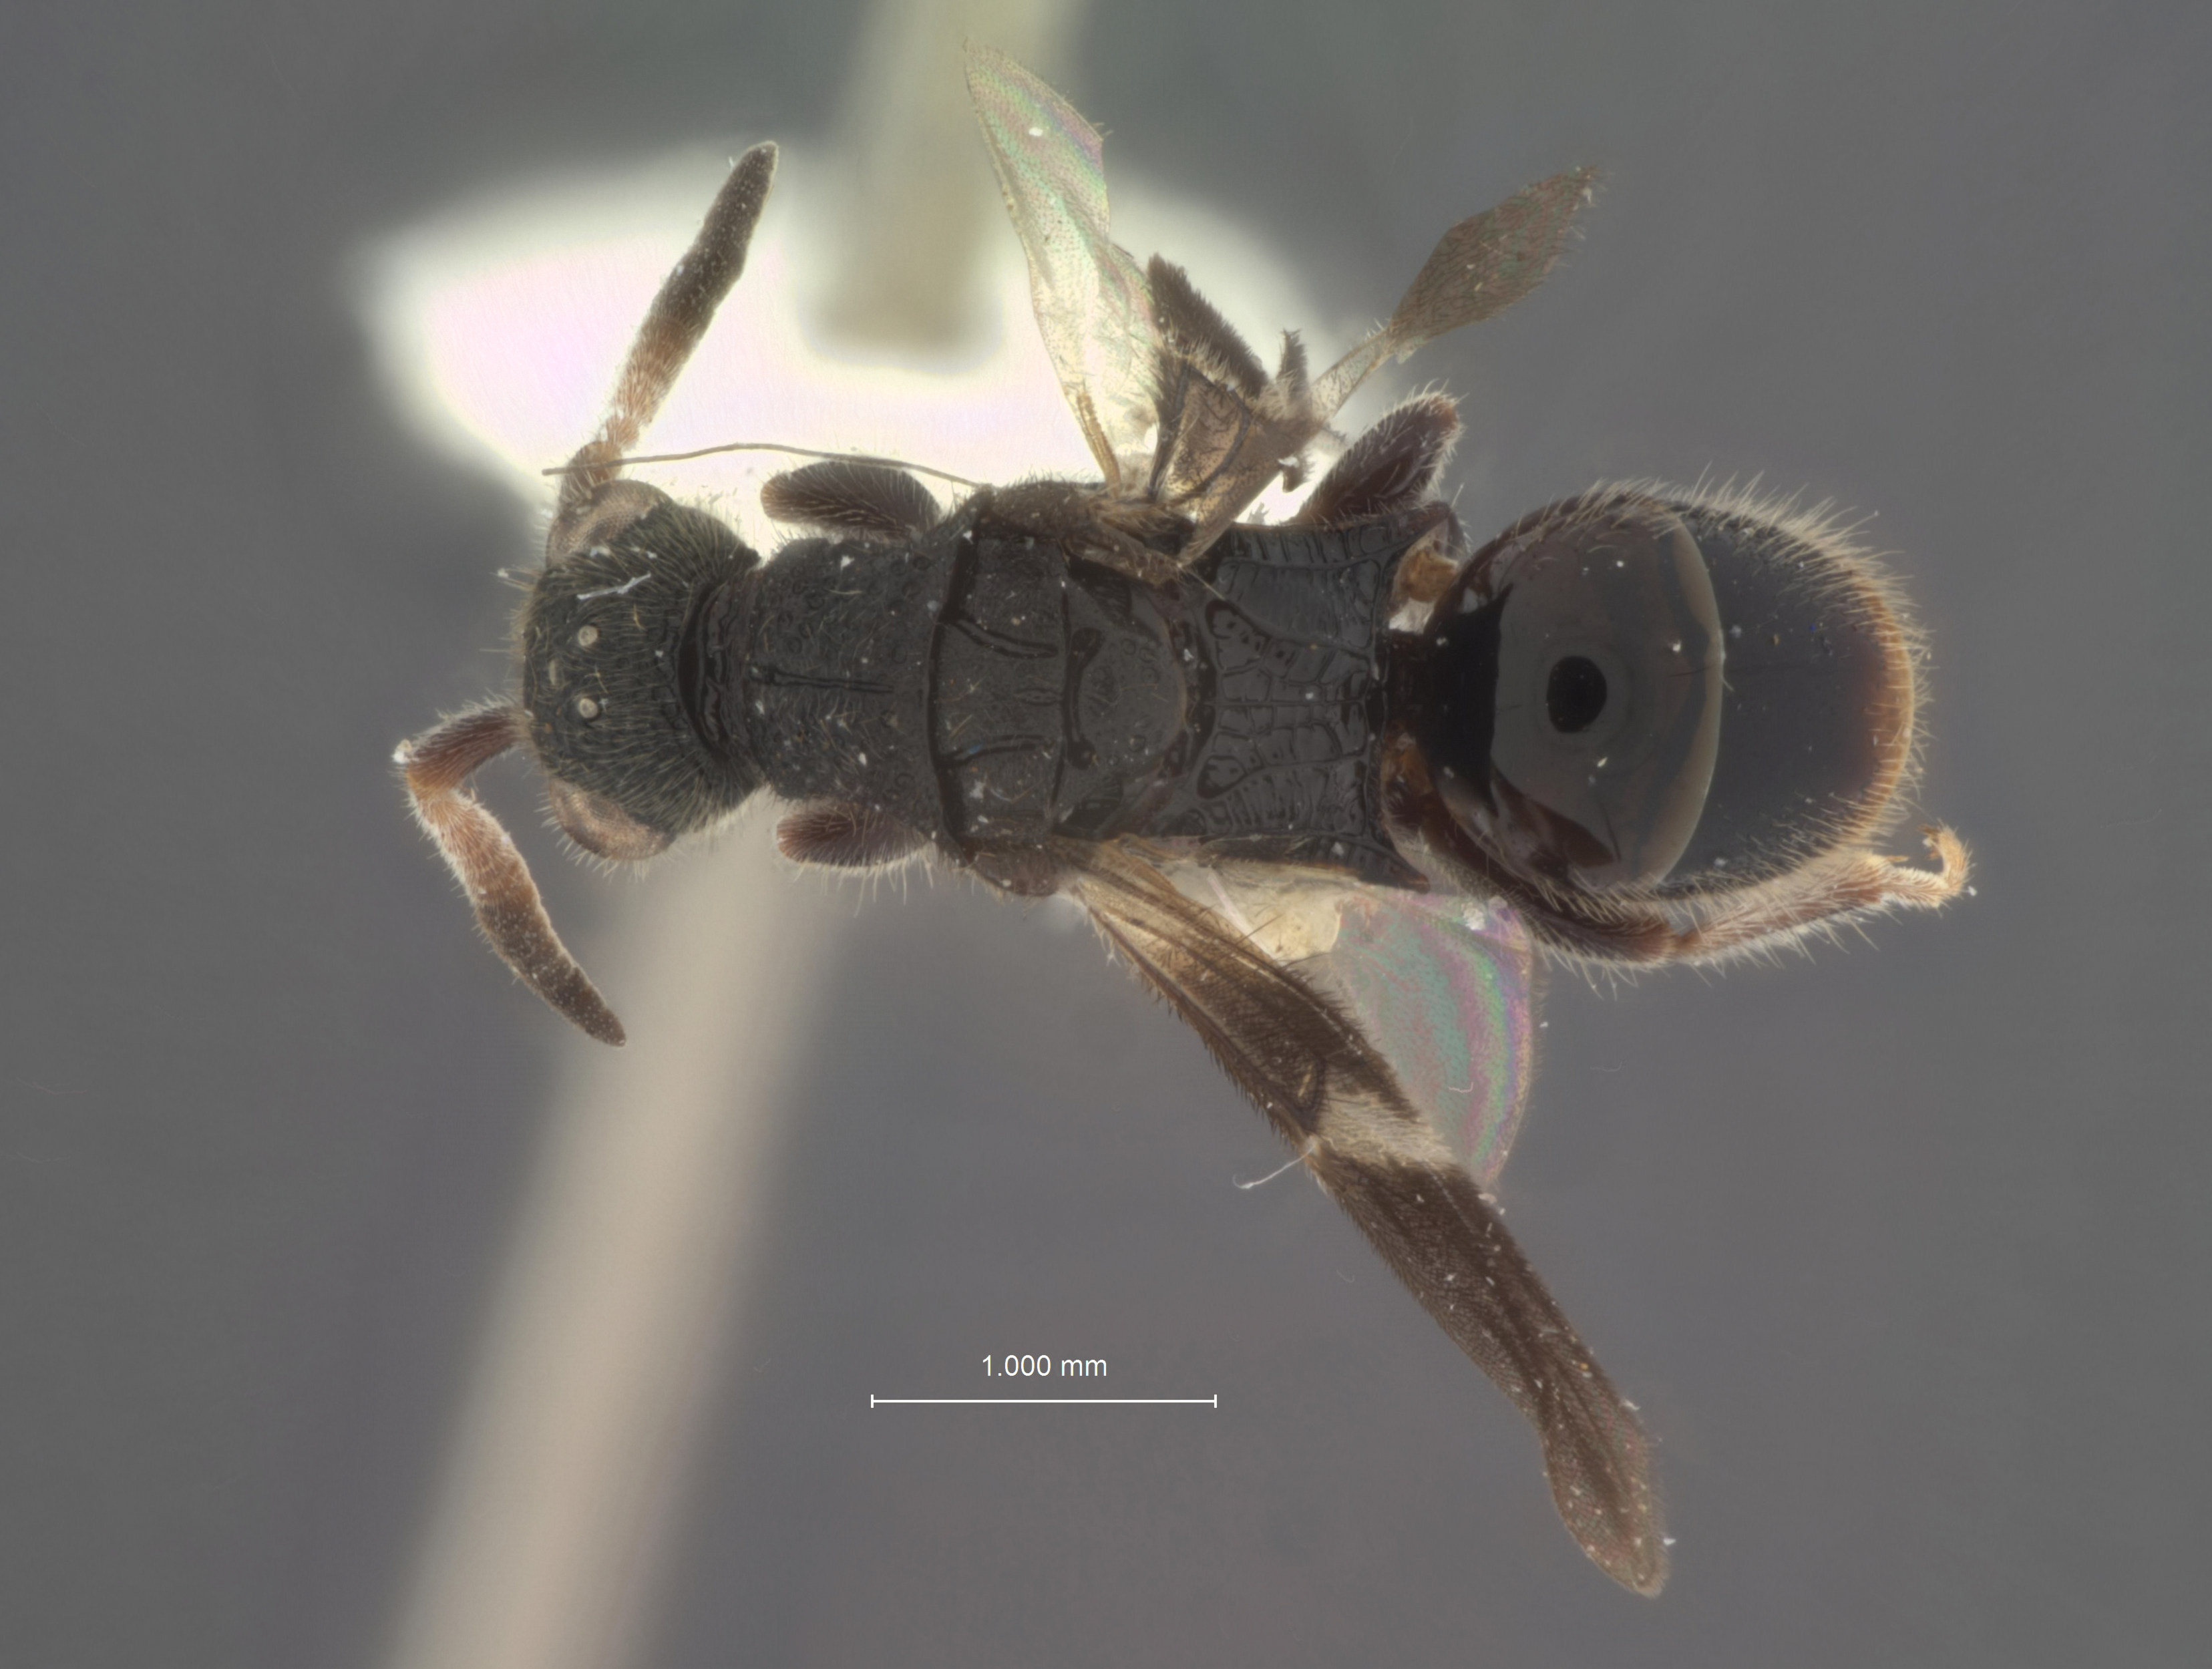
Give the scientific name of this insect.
Sulcomesitius nigroalatus
